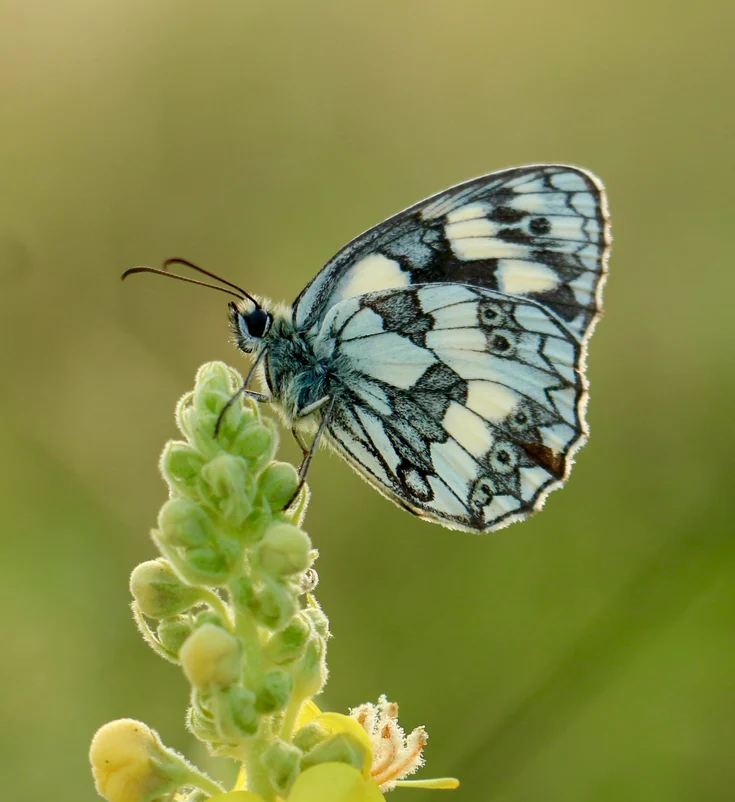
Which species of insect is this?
Melanargia galathea
